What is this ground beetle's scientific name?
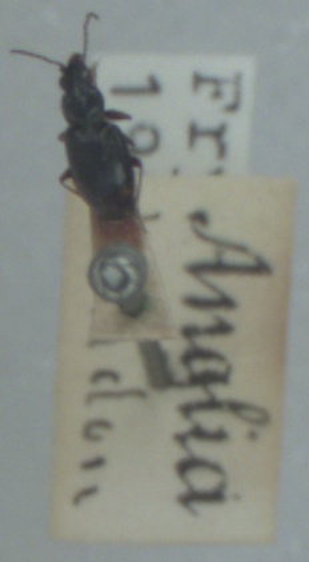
Bembidion guttula
